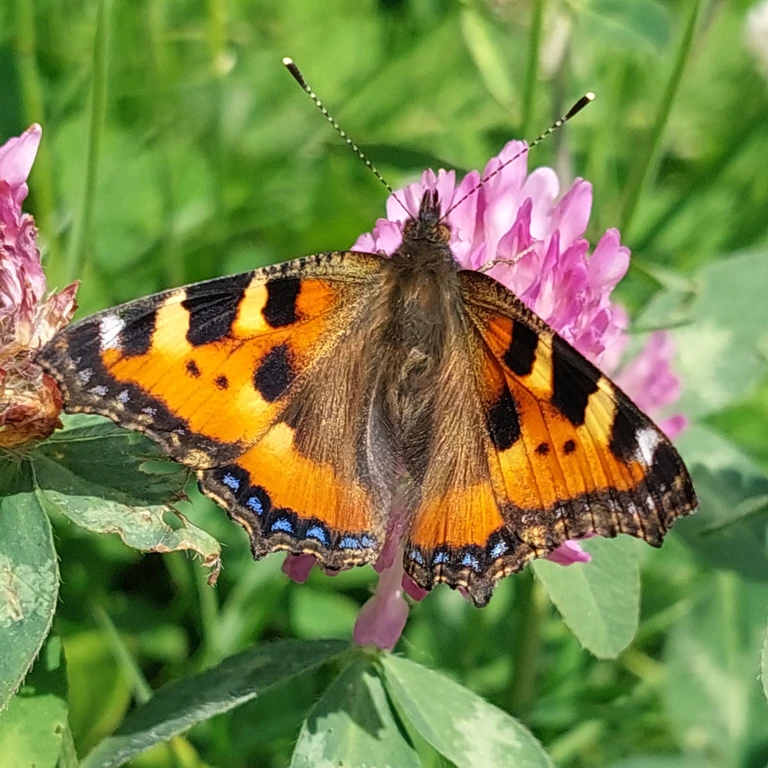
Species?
Aglais urticae
